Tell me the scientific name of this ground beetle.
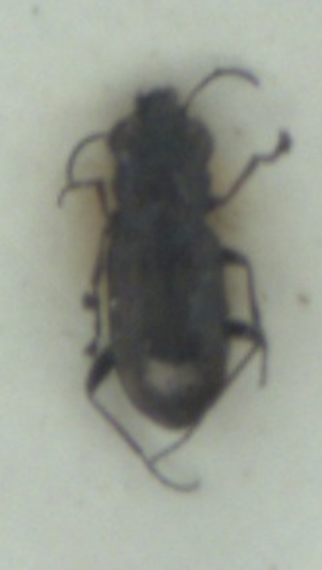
Notiophilus biguttatus
